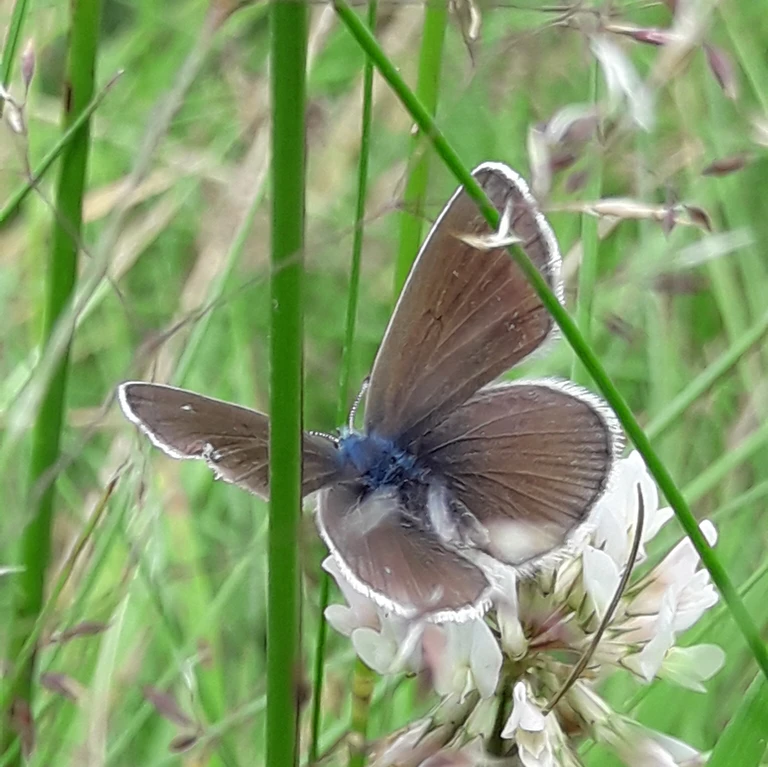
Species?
Cyaniris semiargus
